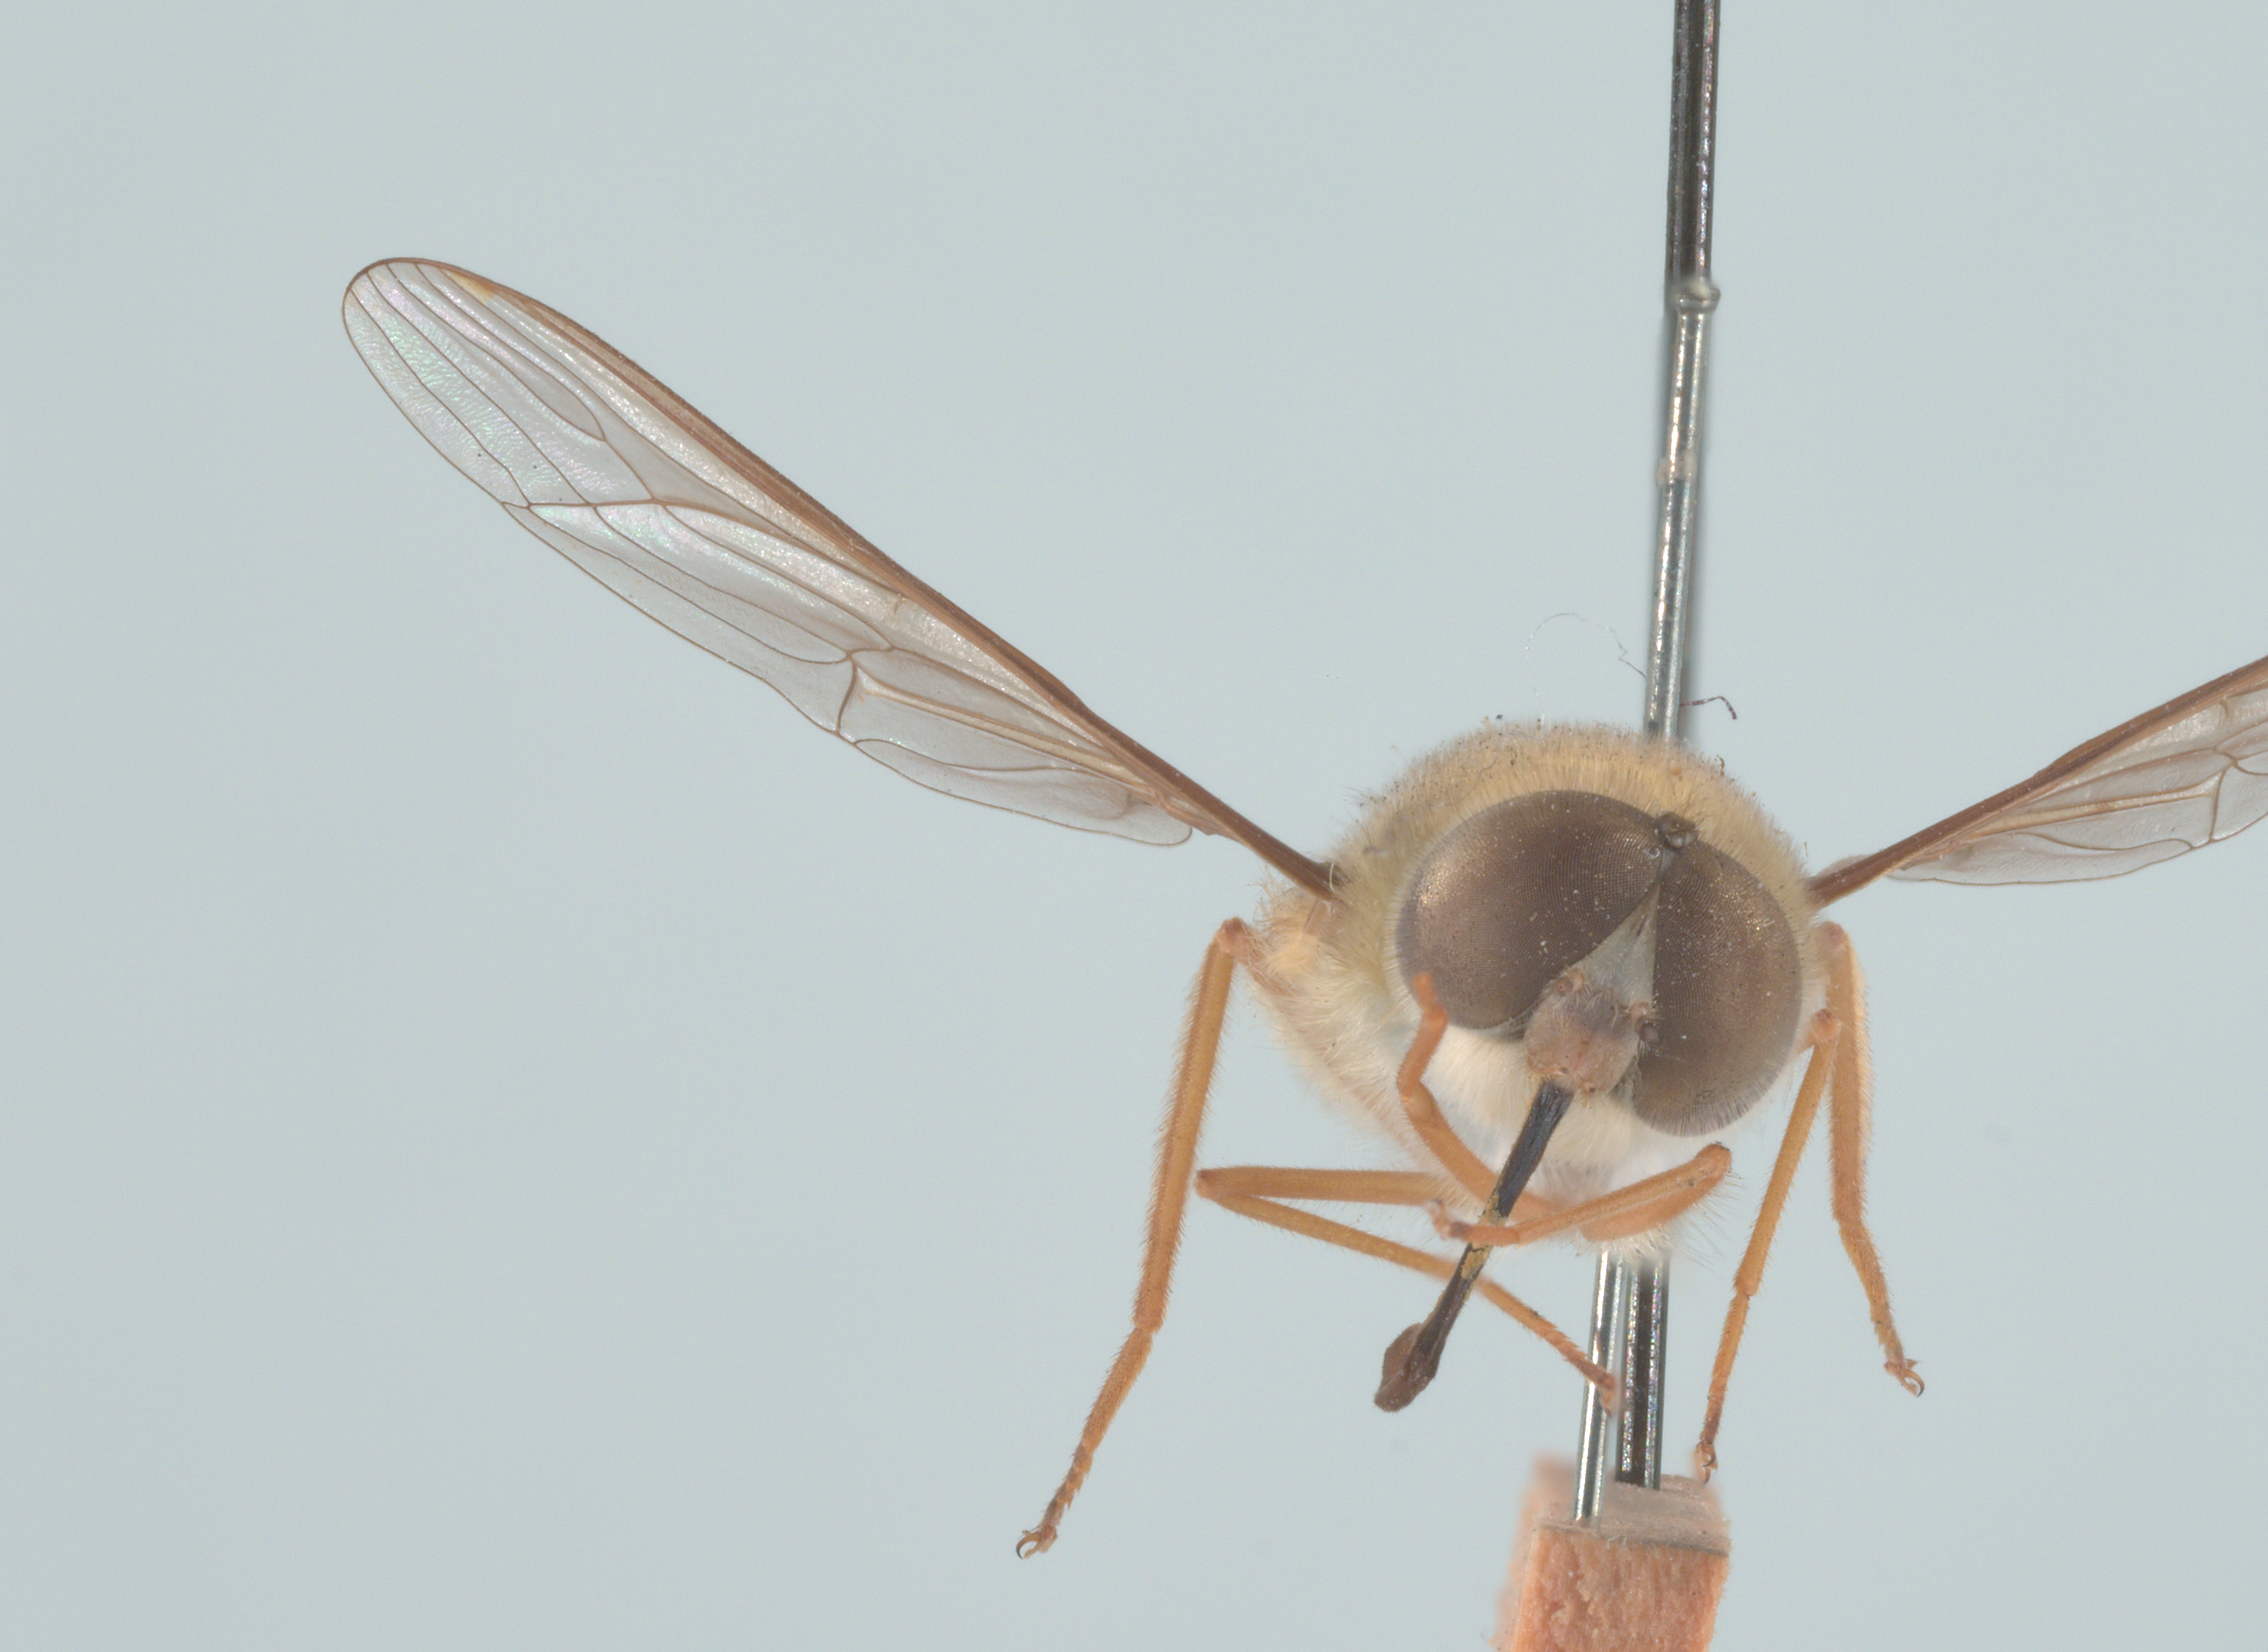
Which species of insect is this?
Trichophthalma punctata
